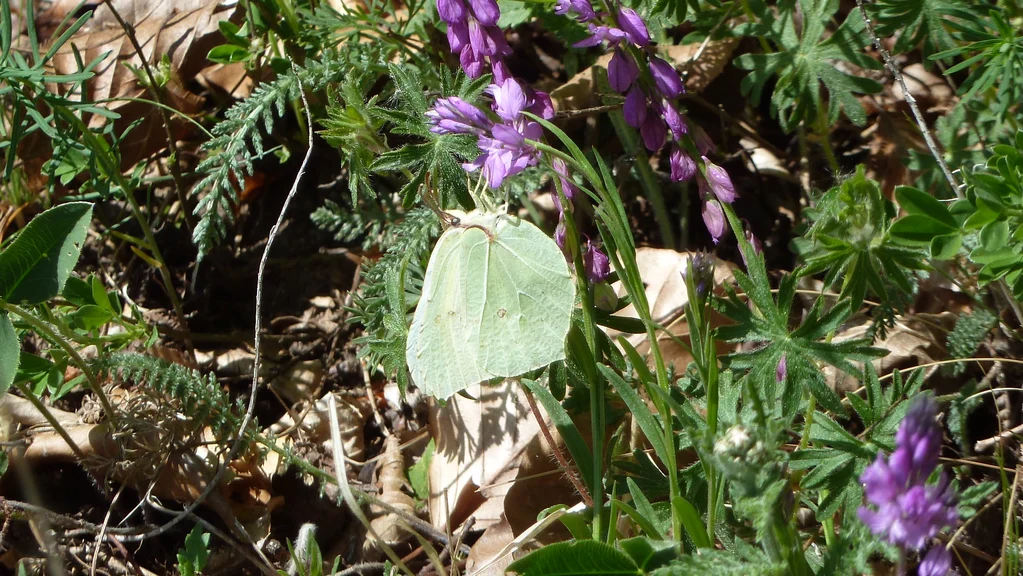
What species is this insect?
Gonepteryx rhamni
